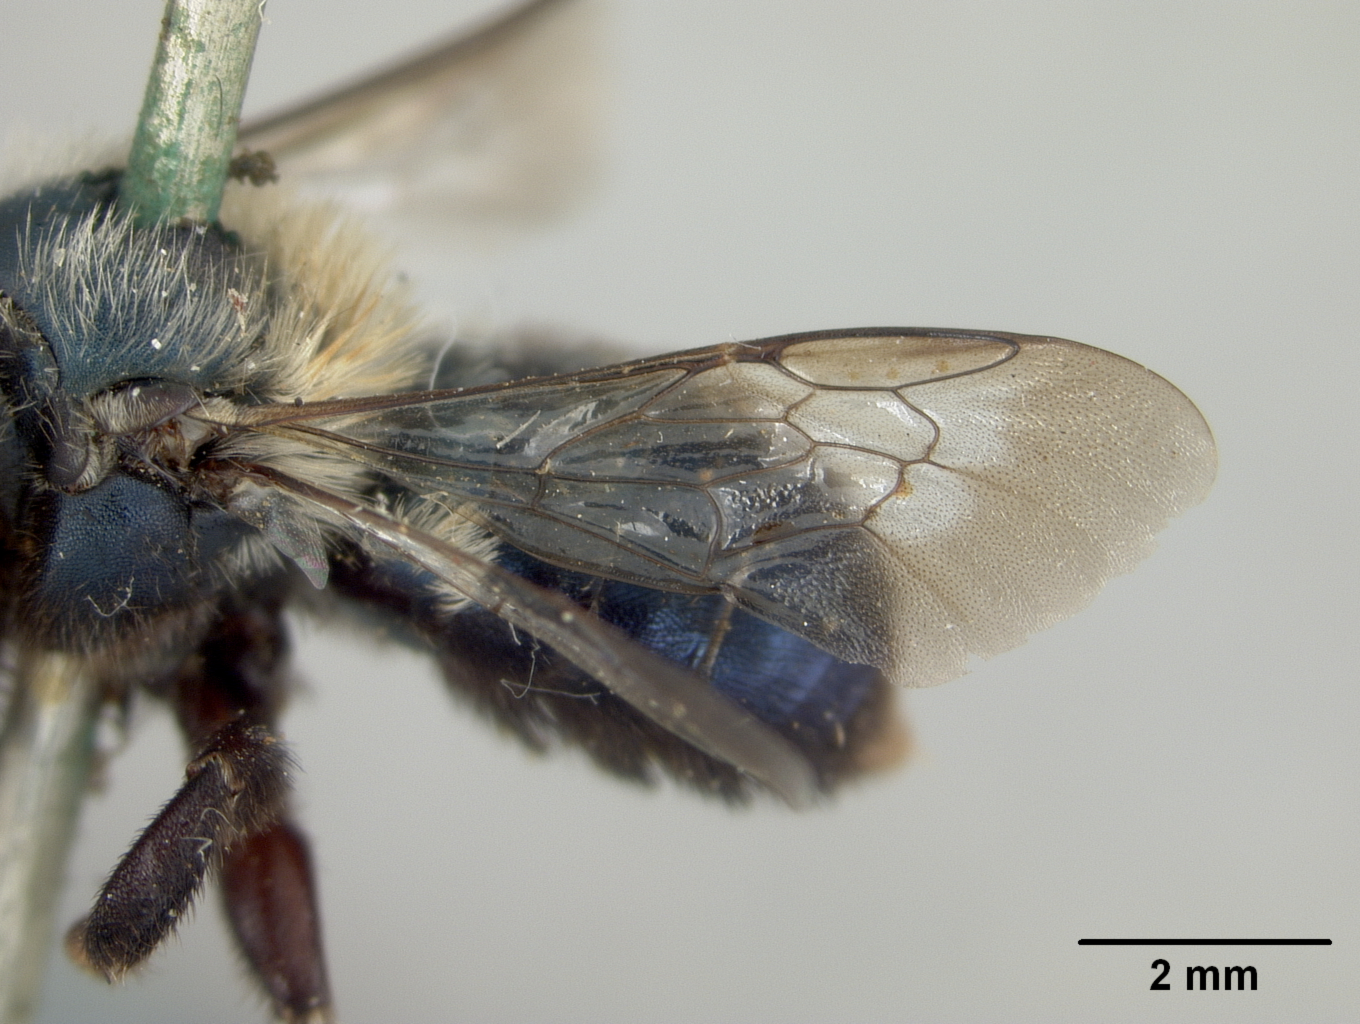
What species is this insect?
Osmia brevihirta
